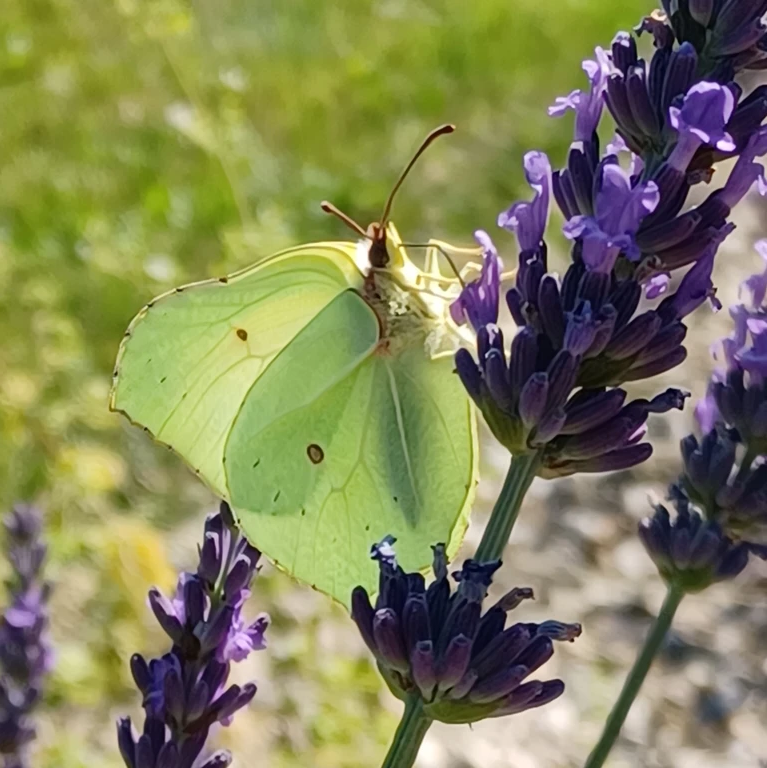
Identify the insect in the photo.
Gonepteryx rhamni
